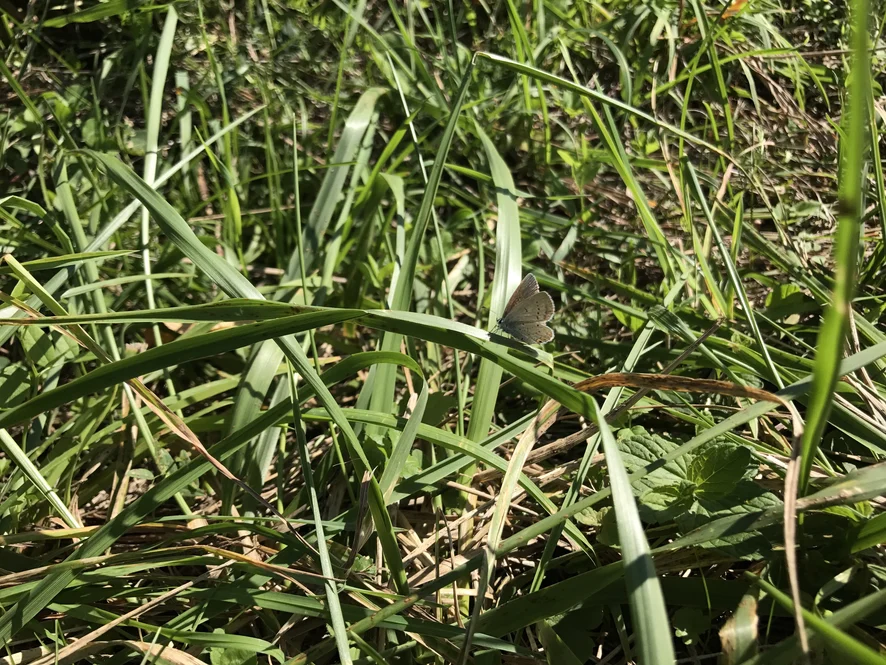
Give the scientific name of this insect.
Cupido argiades (also Elkalyce argiades)
